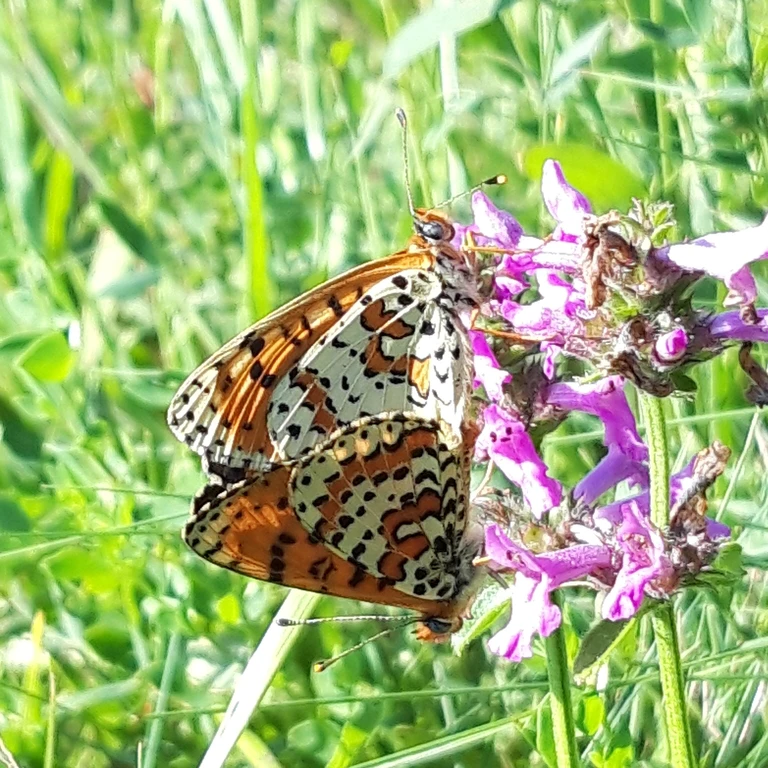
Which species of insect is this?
Melitaea didyma
